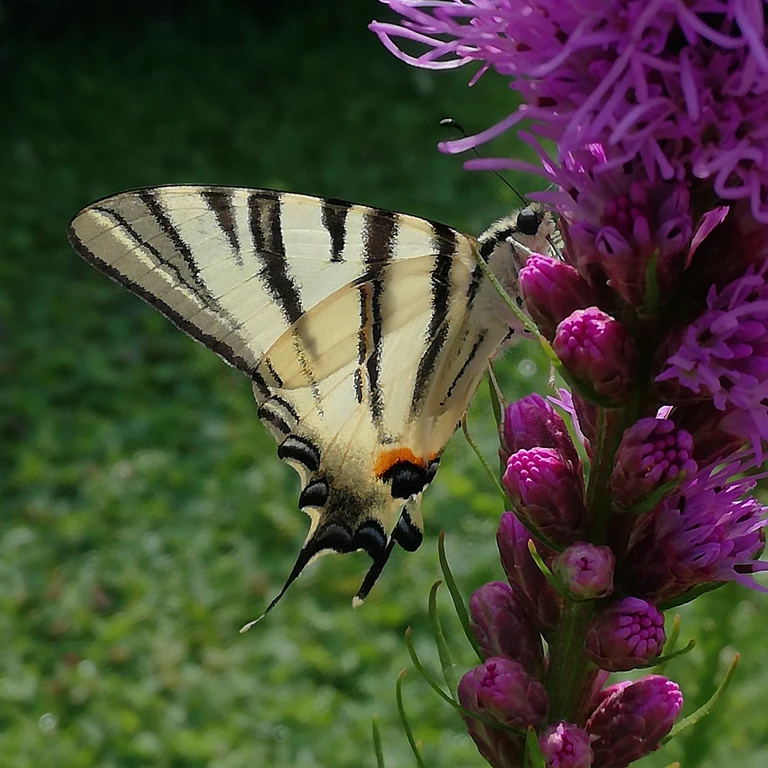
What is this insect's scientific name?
Iphiclides podalirius
